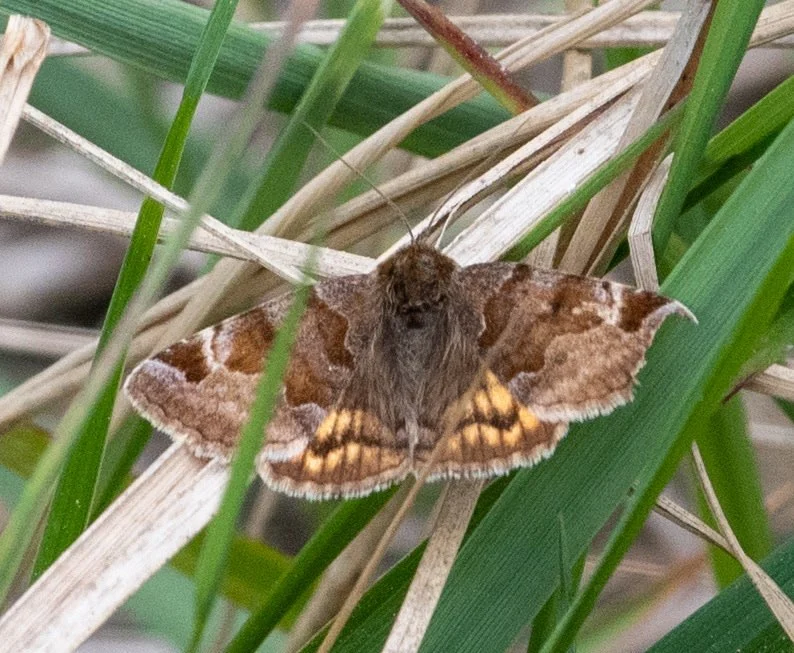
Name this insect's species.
Euclidia glyphica
